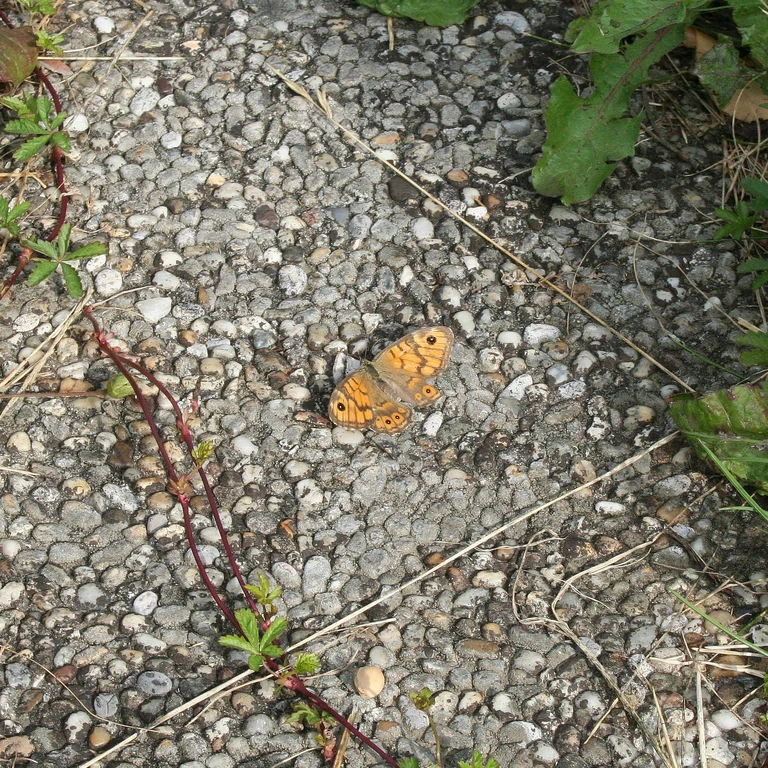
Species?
Lasiommata megera (also Pararge megera)
